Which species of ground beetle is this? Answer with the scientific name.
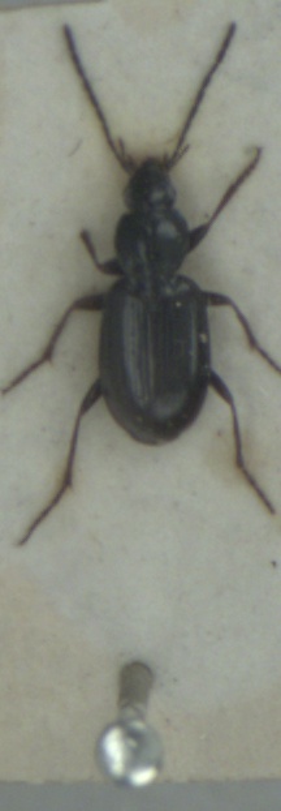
Agonum fuliginosum
